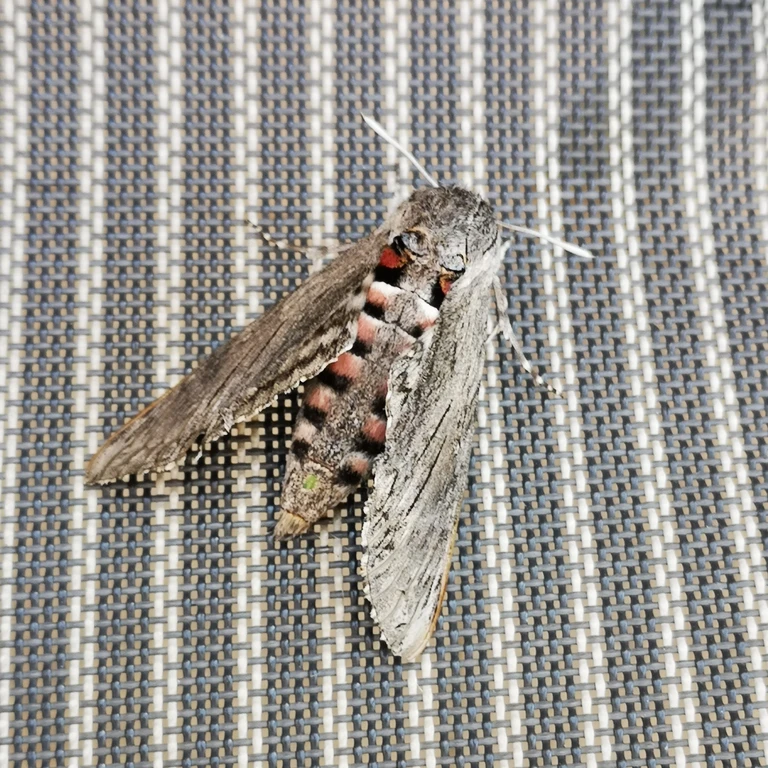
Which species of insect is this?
Agrius convolvuli
